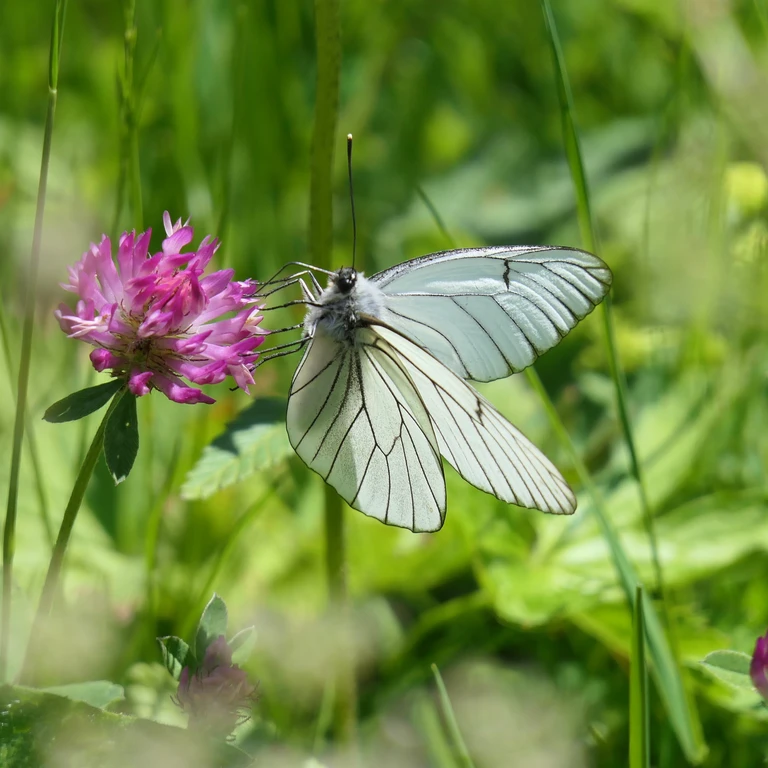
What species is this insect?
Aporia crataegi
